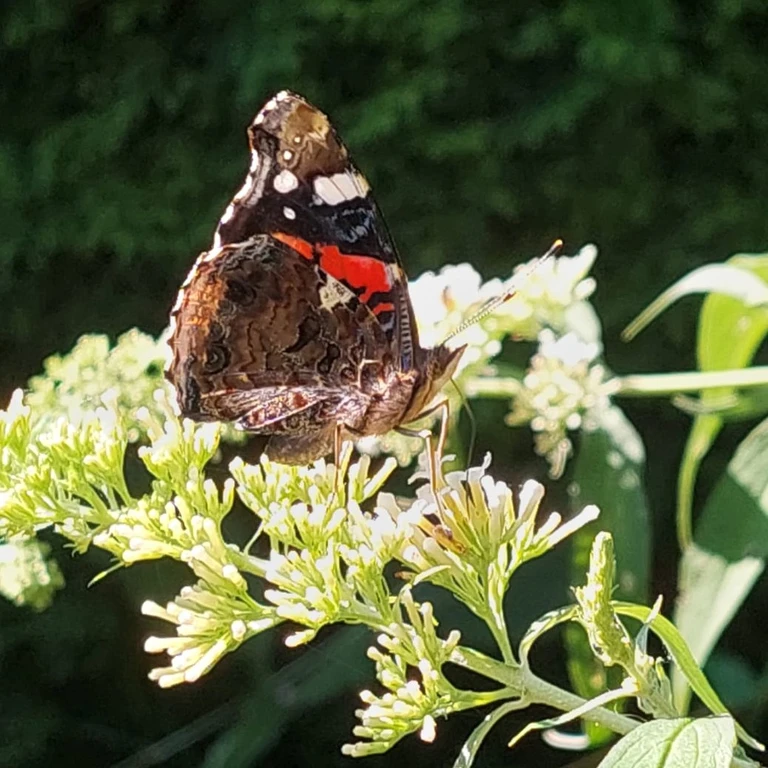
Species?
Vanessa atalanta
